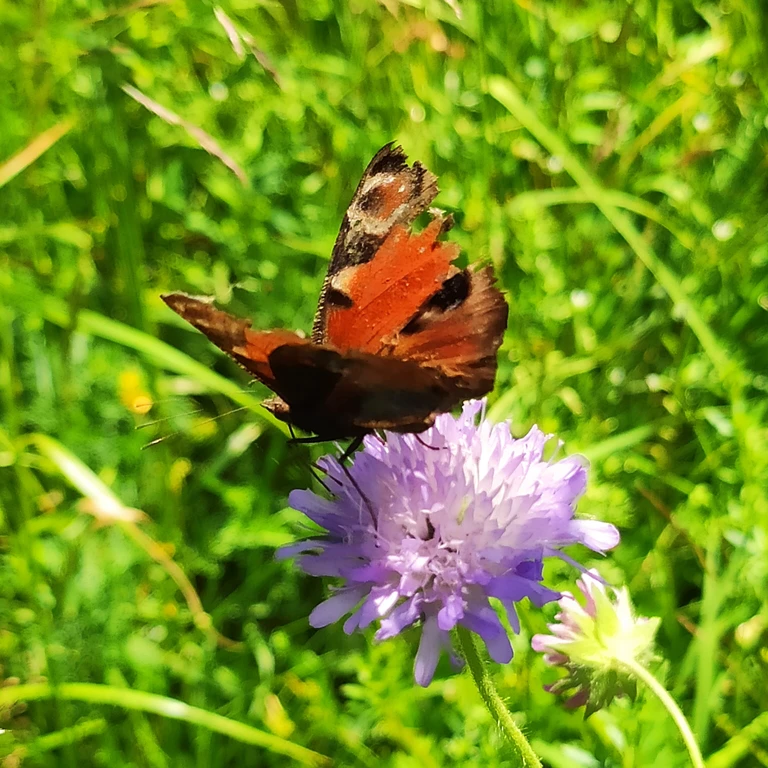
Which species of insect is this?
Aglais io
